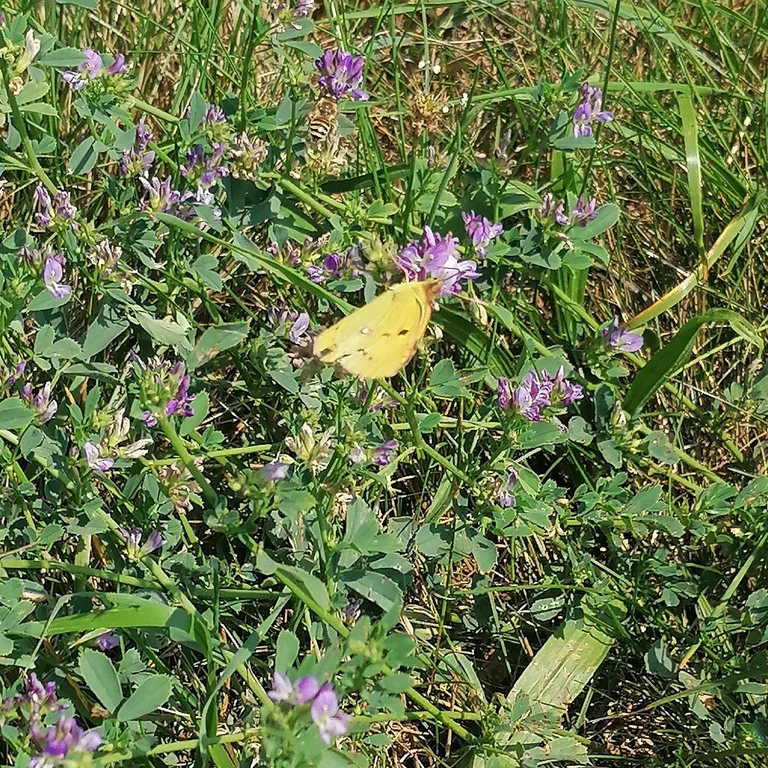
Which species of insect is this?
Colias croceus
